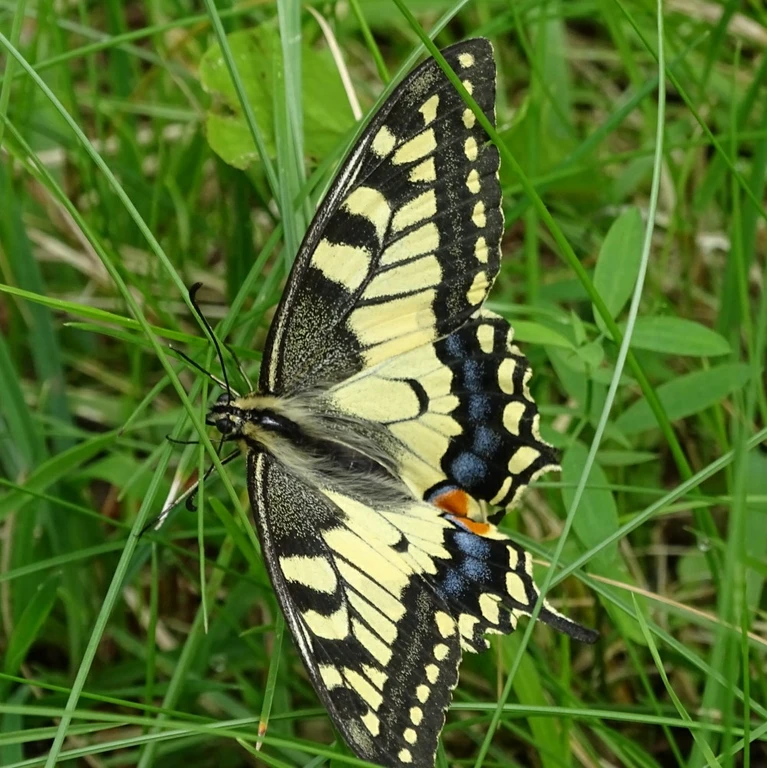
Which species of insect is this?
Papilio machaon
